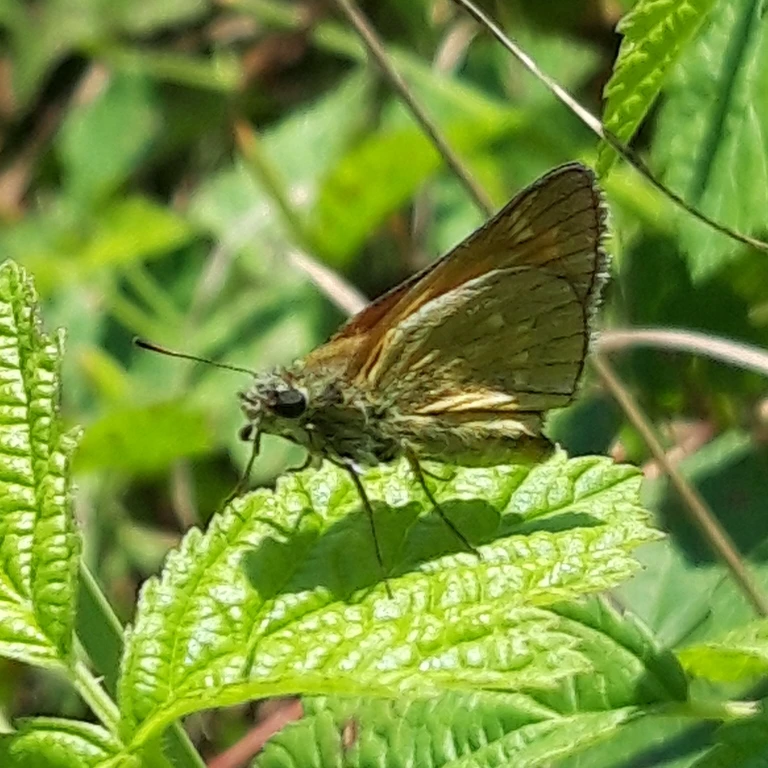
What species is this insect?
Ochlodes sylvanus (also Ochlodes venata)
